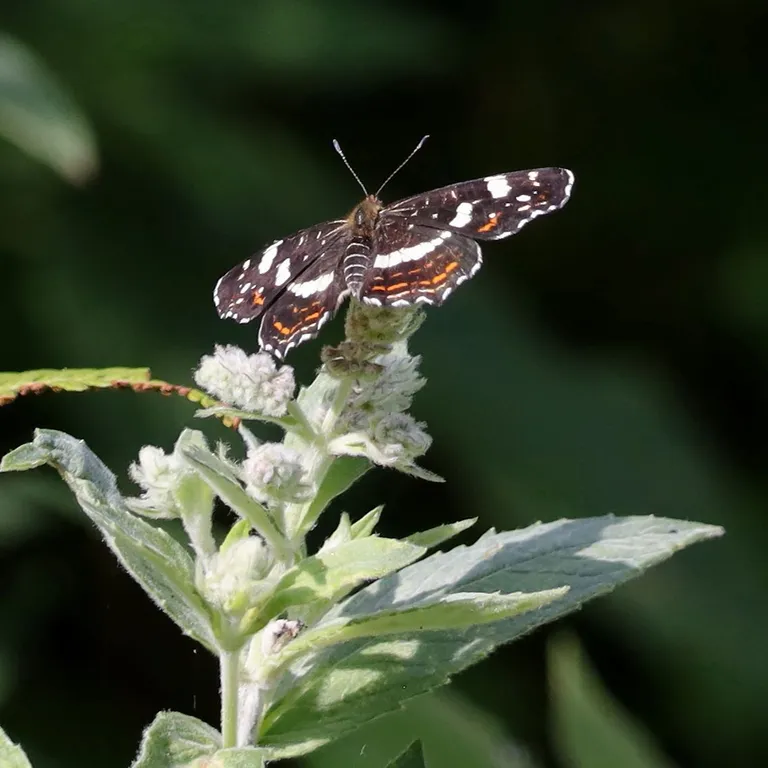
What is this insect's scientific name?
Araschnia levana
